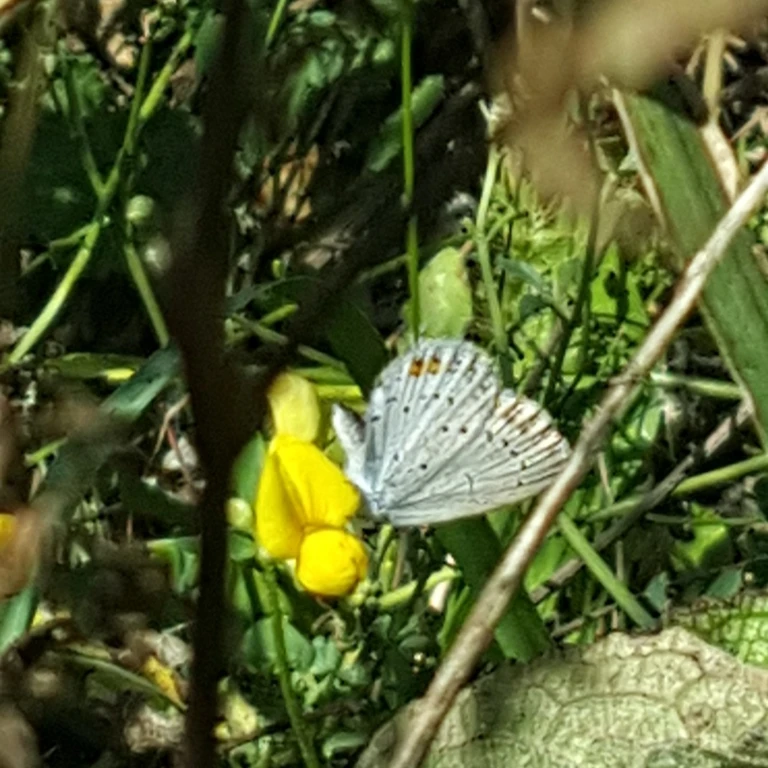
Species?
Cupido argiades (also Elkalyce argiades)
